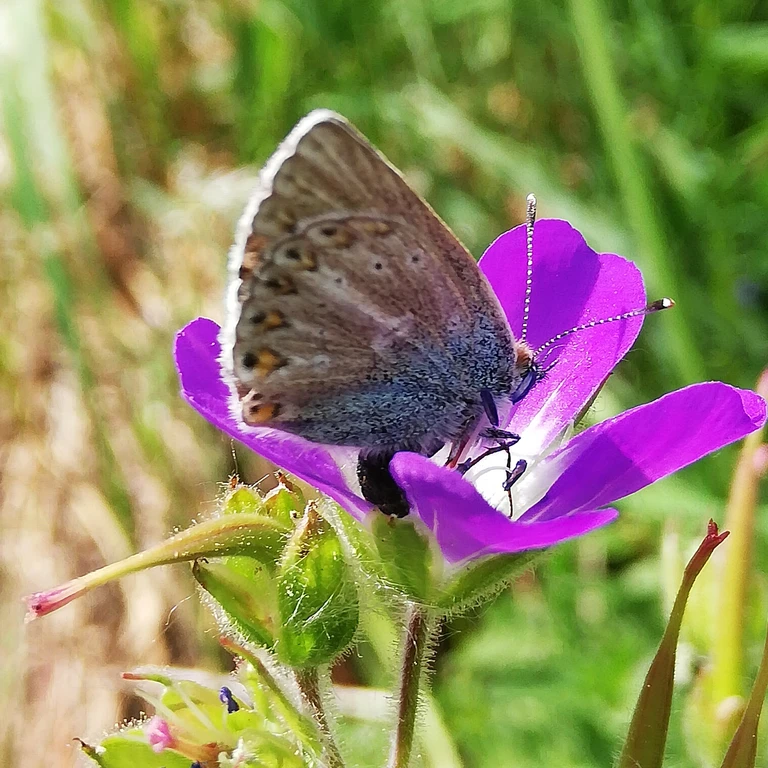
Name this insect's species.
Eumedonia eumedon
